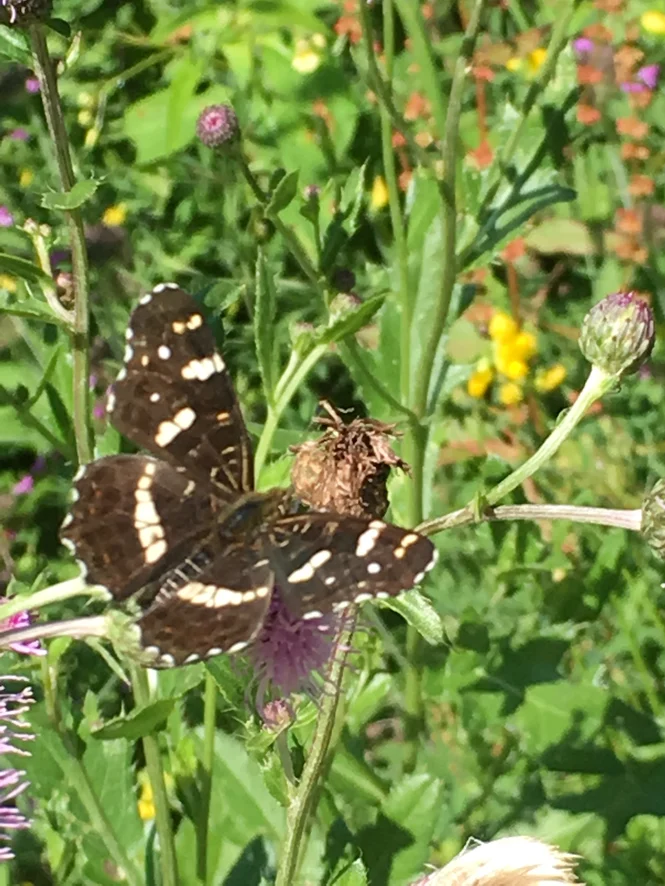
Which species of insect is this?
Araschnia levana
